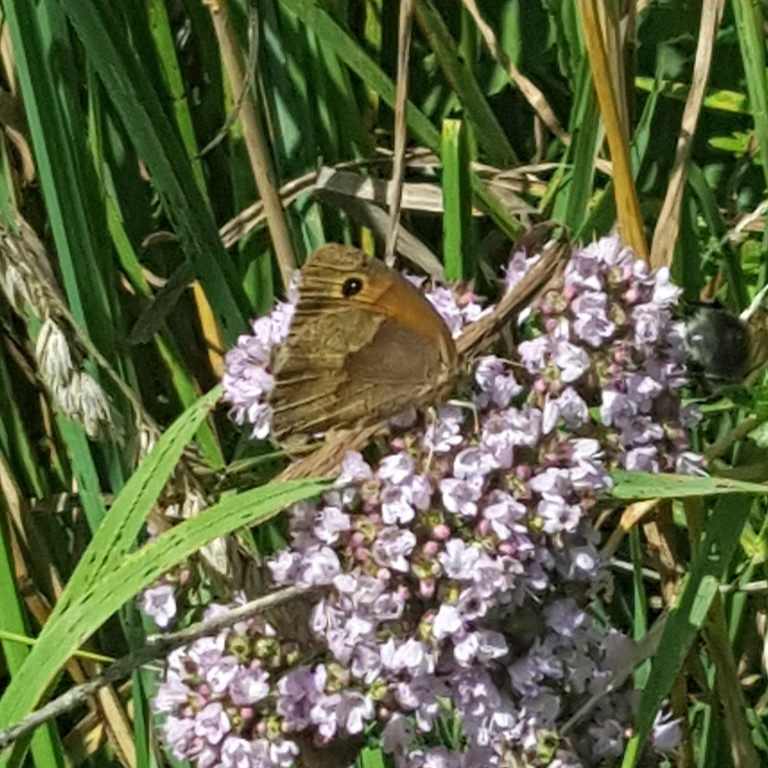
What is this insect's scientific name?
Maniola jurtina
